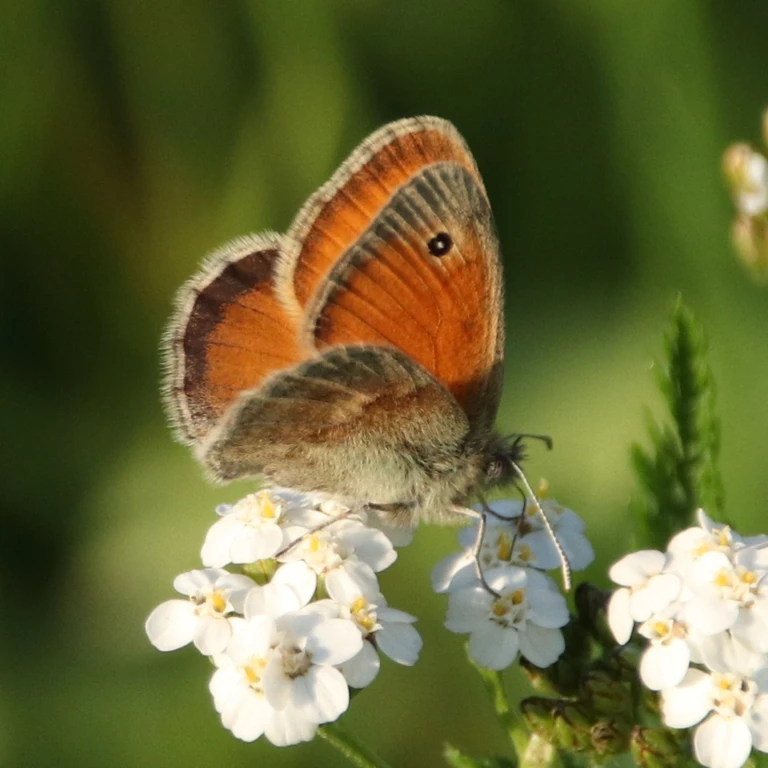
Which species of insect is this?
Coenonympha pamphilus
